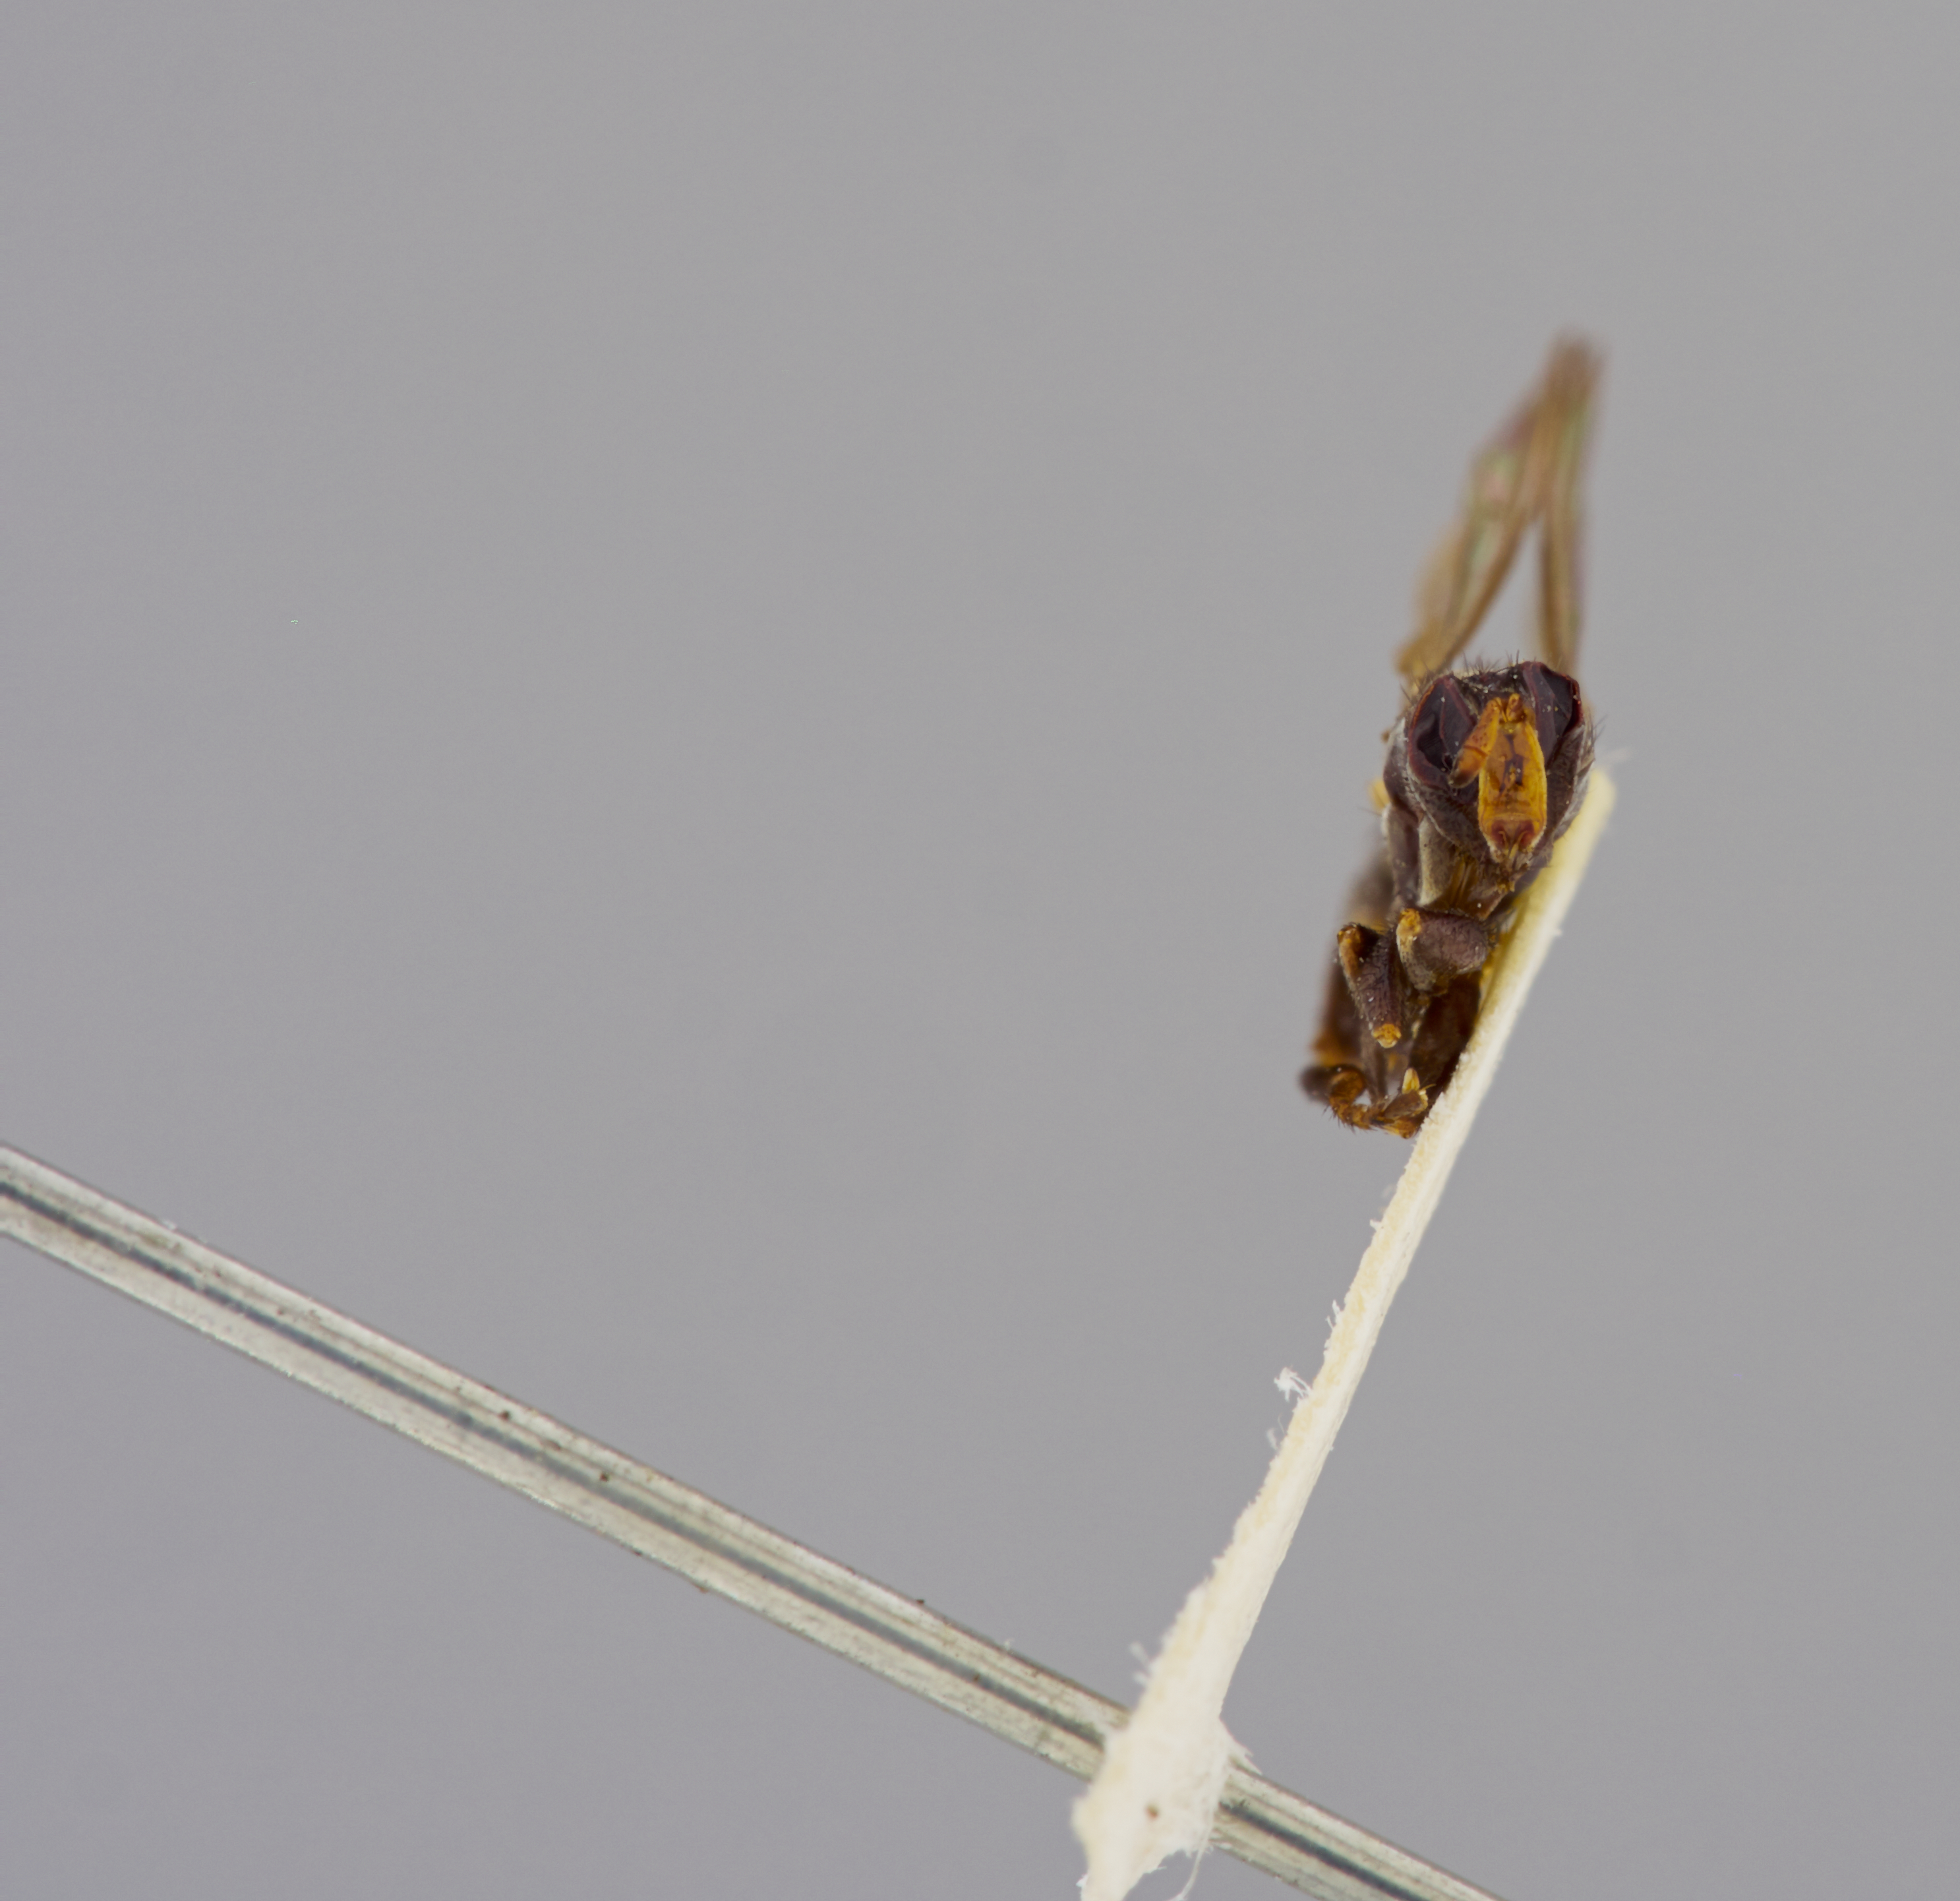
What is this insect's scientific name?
Thecophora philippinensis (also Occemyia philippinensis)
